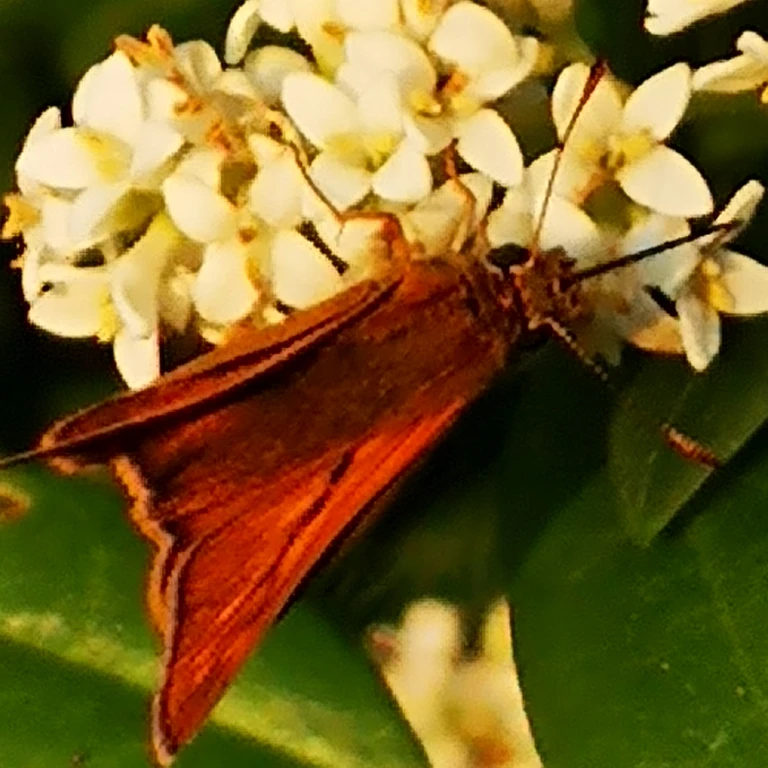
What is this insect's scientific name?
Ochlodes sylvanus (also Ochlodes venata)
